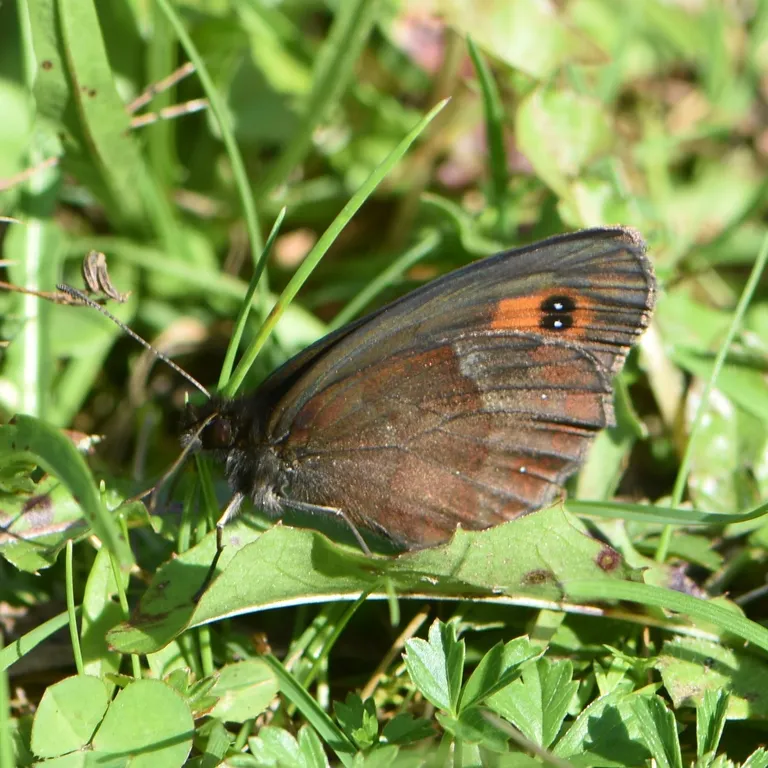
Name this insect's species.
Erebia aethiops
